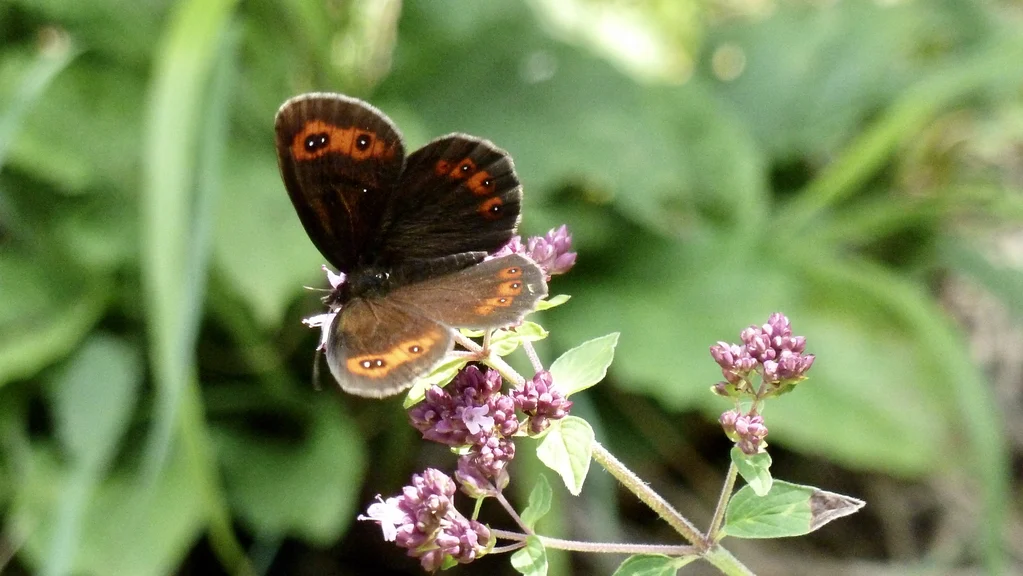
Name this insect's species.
Erebia aethiops
